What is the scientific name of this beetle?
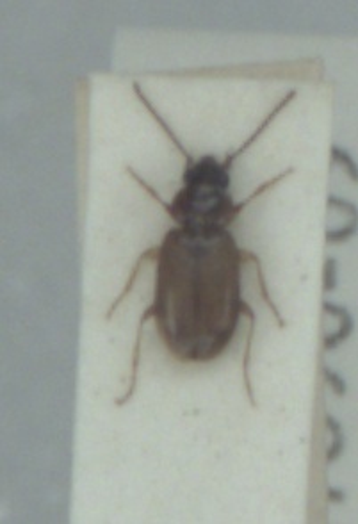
Bembidion guttula
